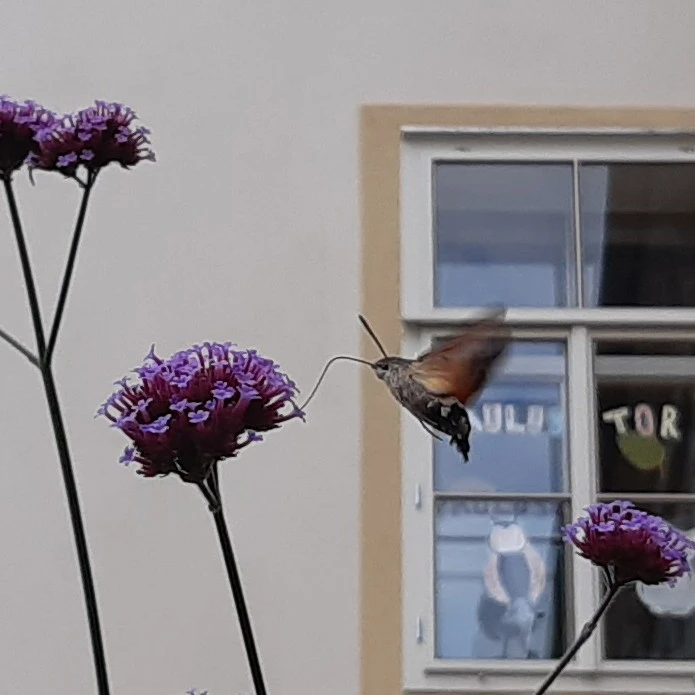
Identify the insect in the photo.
Macroglossum stellatarum
